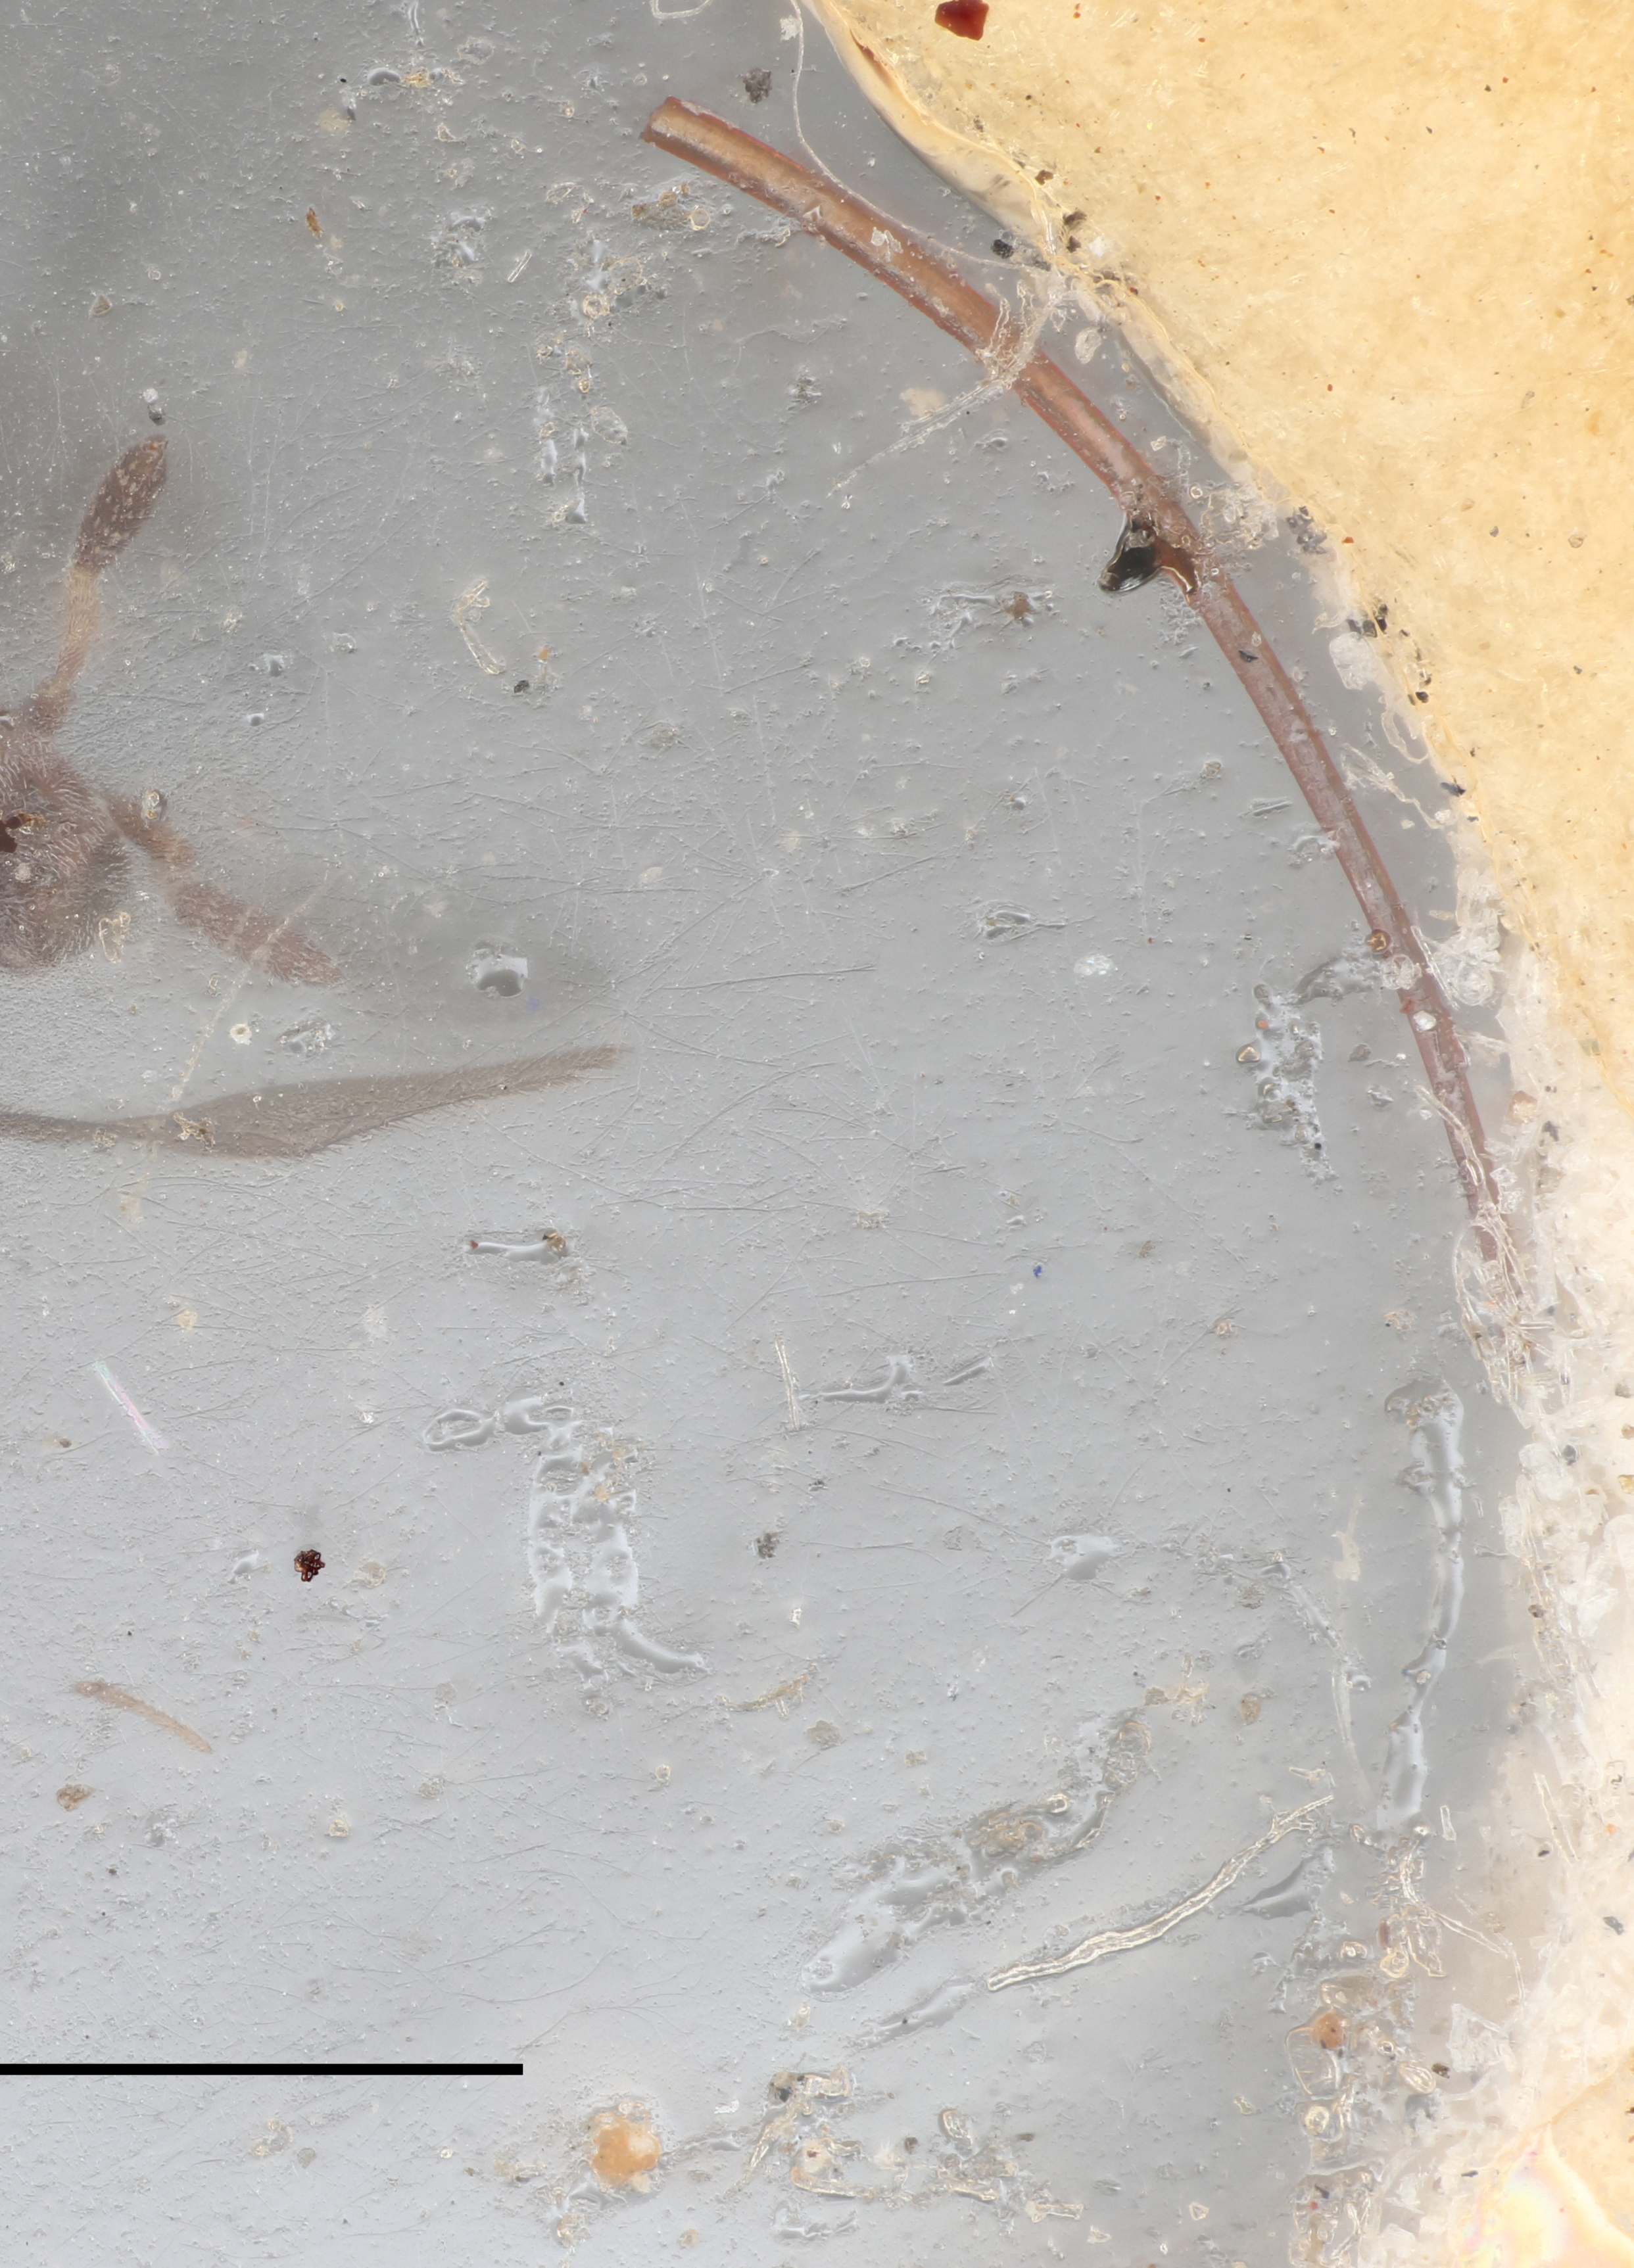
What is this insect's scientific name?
Holoteleia indica
